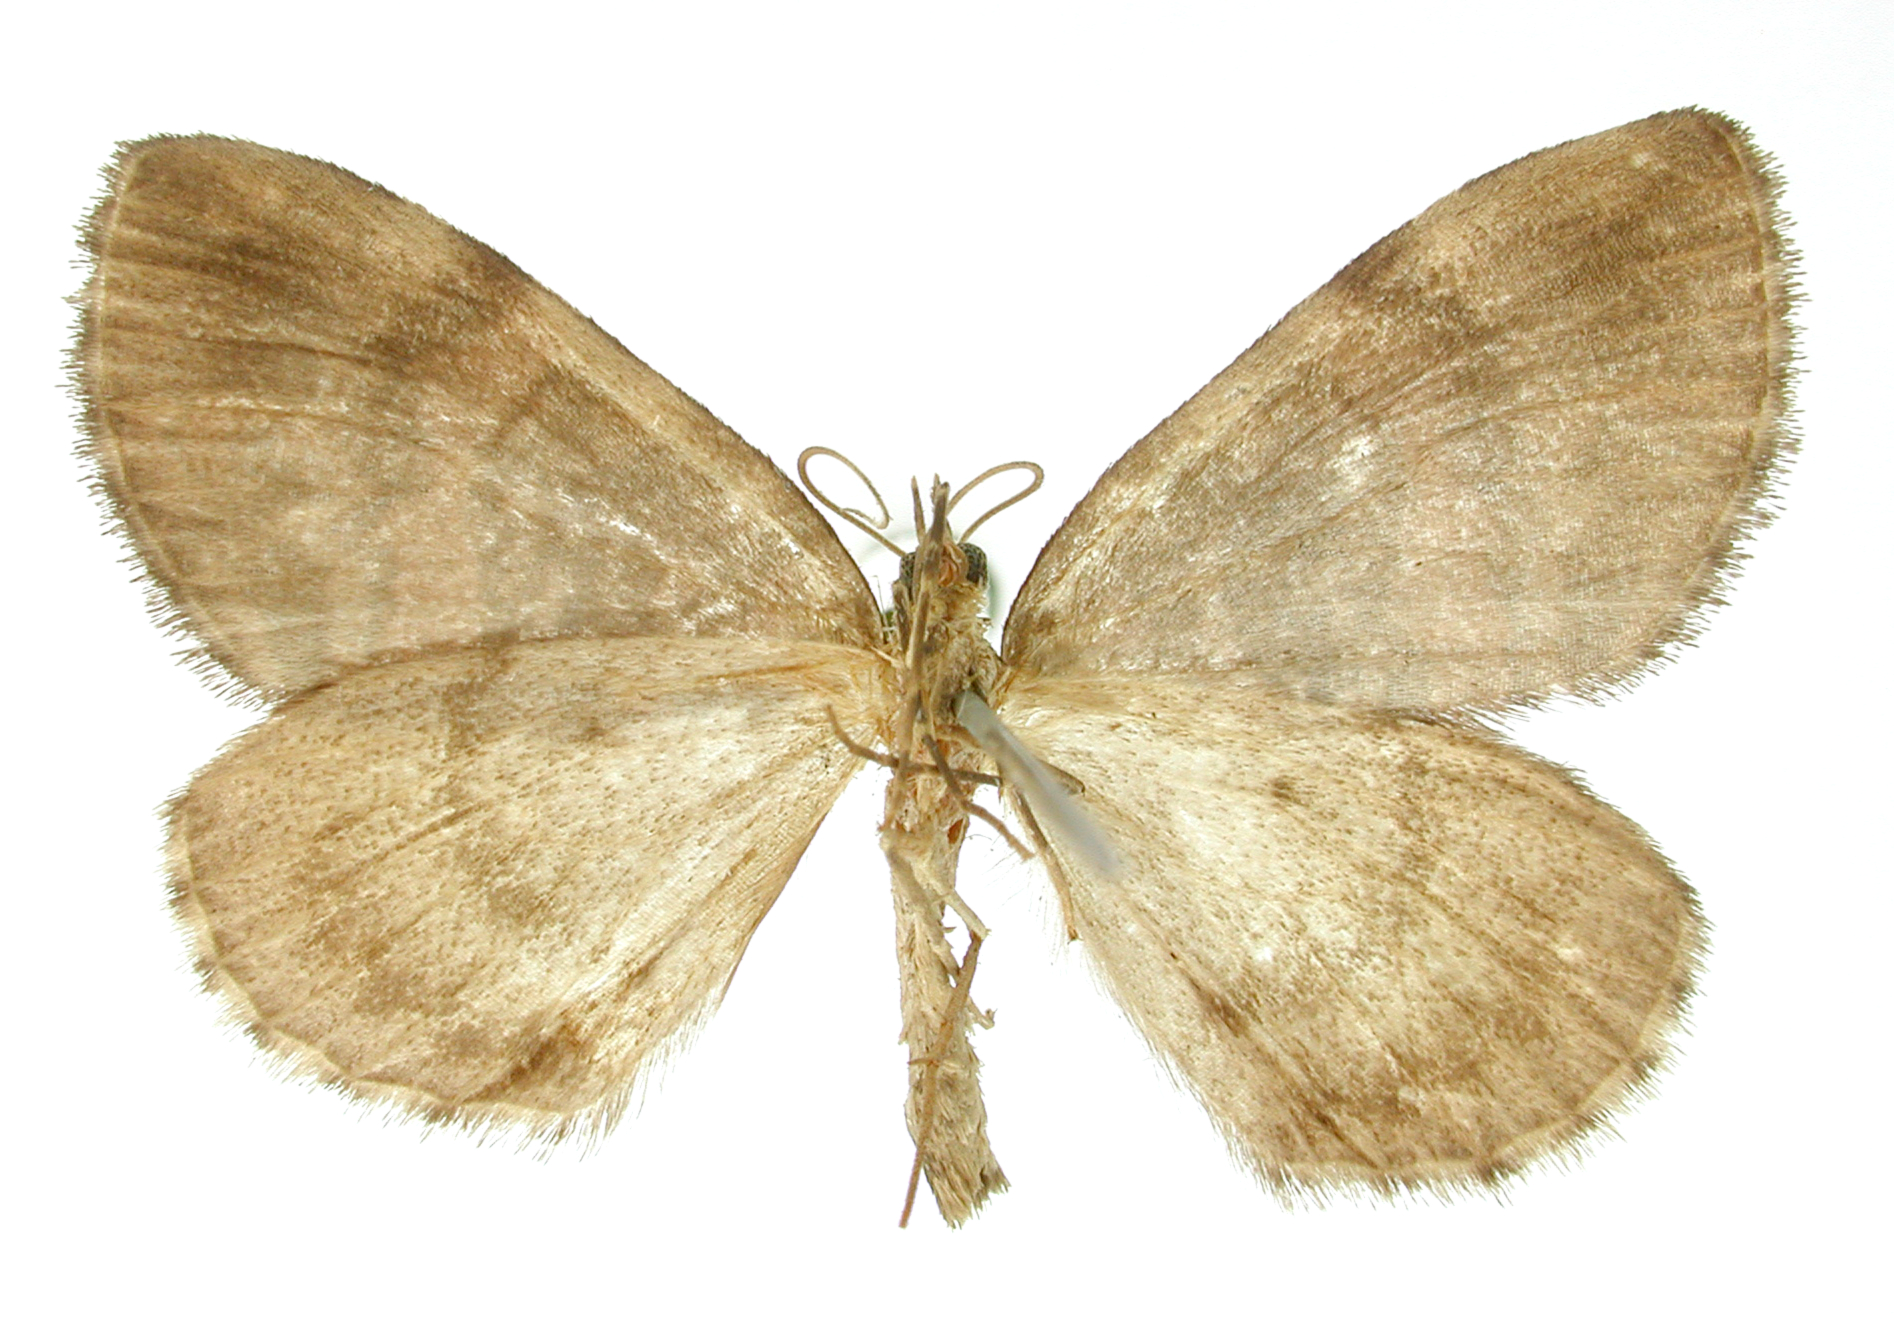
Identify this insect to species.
Hydriomena cydippe
